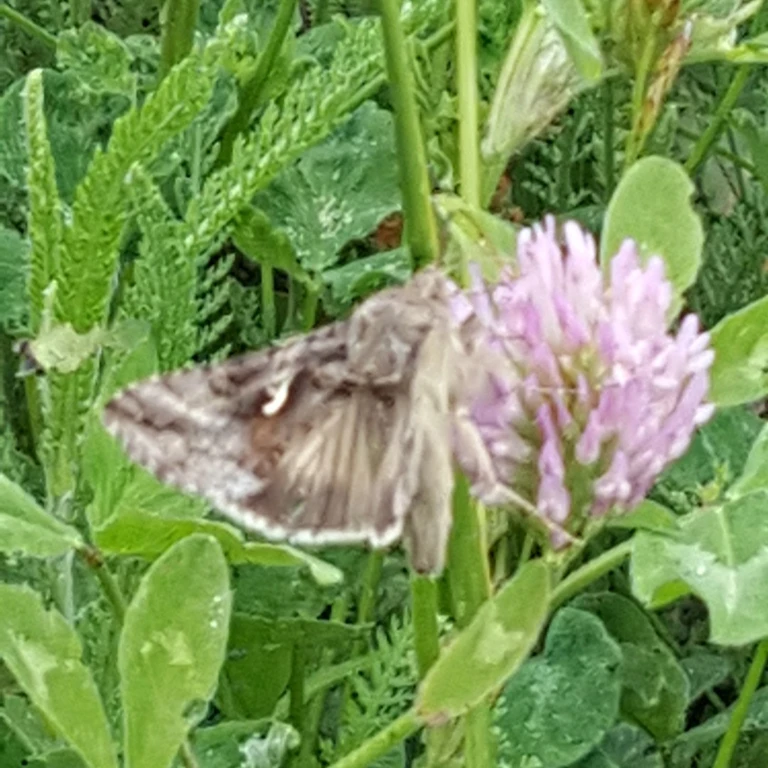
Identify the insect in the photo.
Autographa gamma
